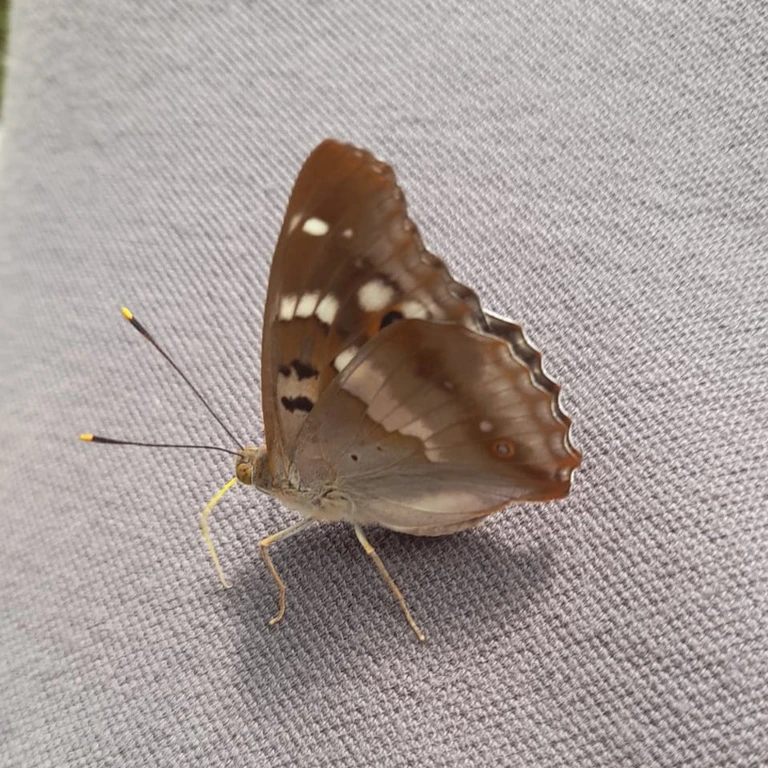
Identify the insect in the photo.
Apatura ilia
